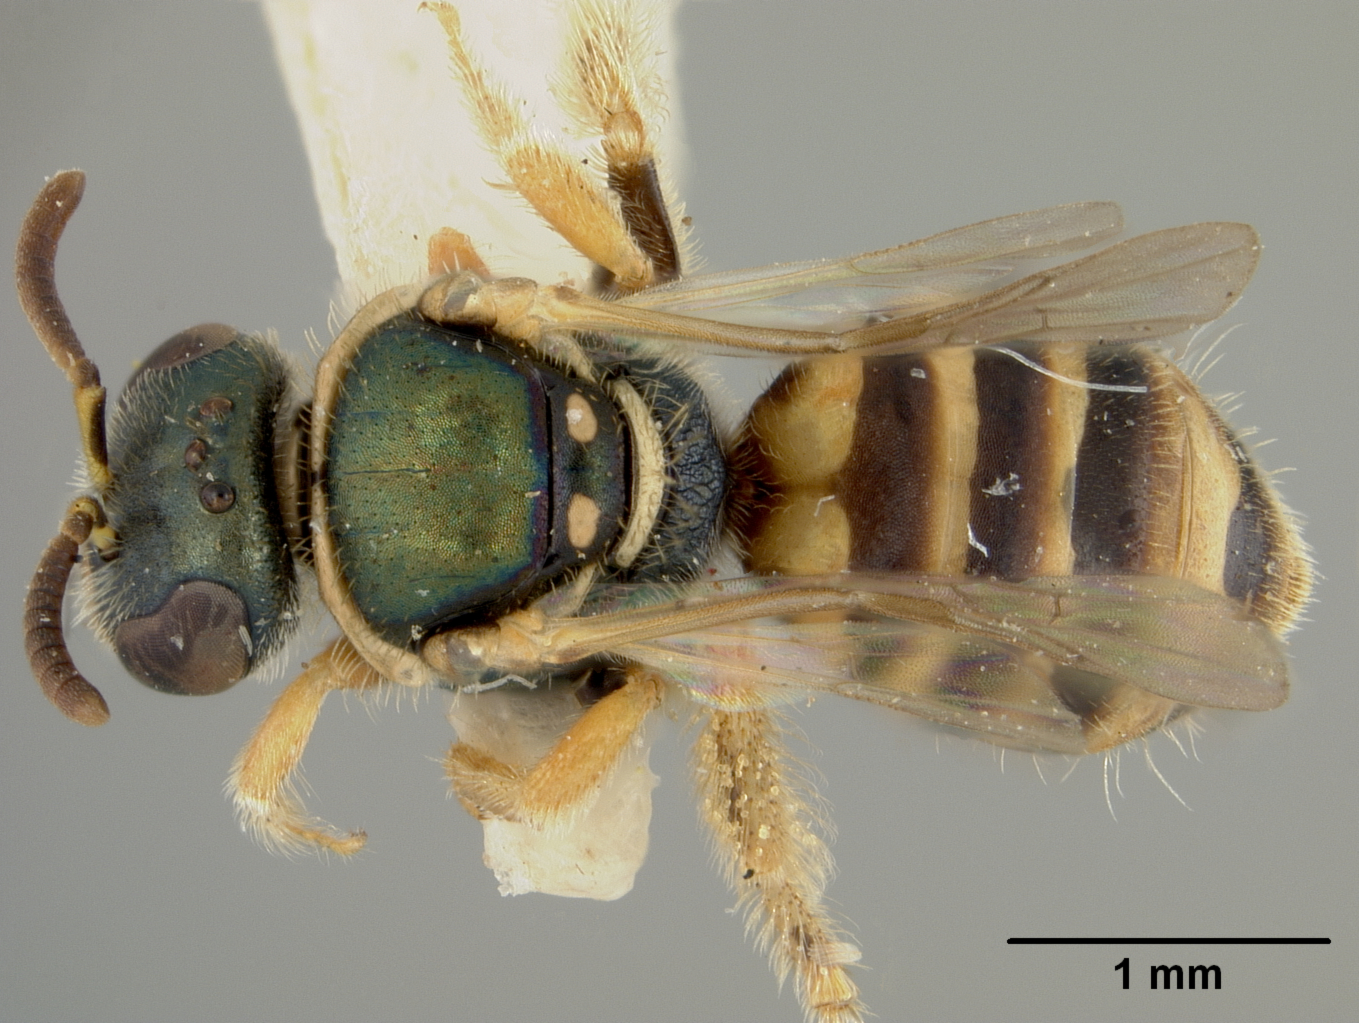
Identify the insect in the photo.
Nomioides striatus
